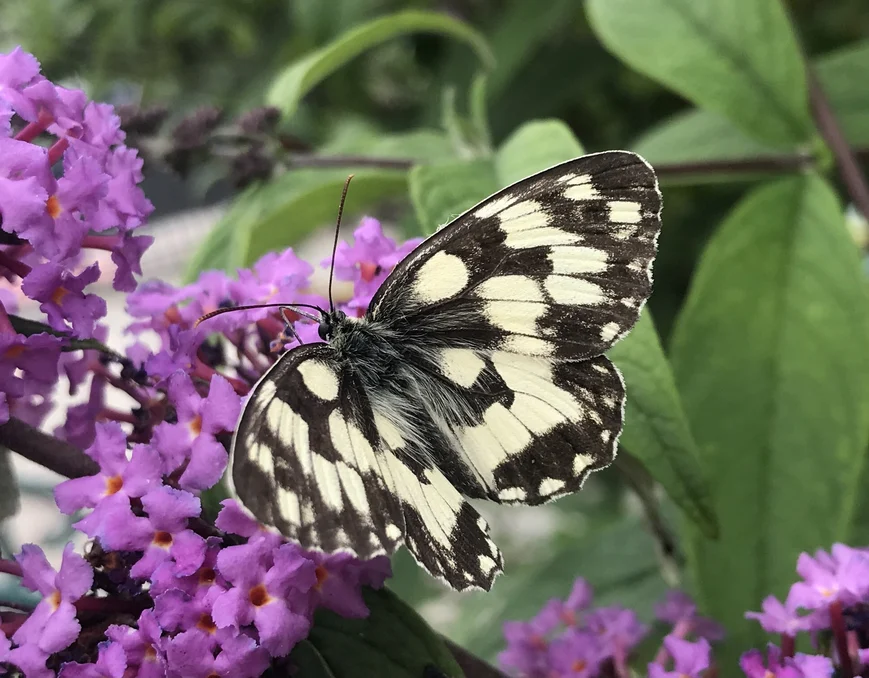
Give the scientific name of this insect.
Melanargia galathea
